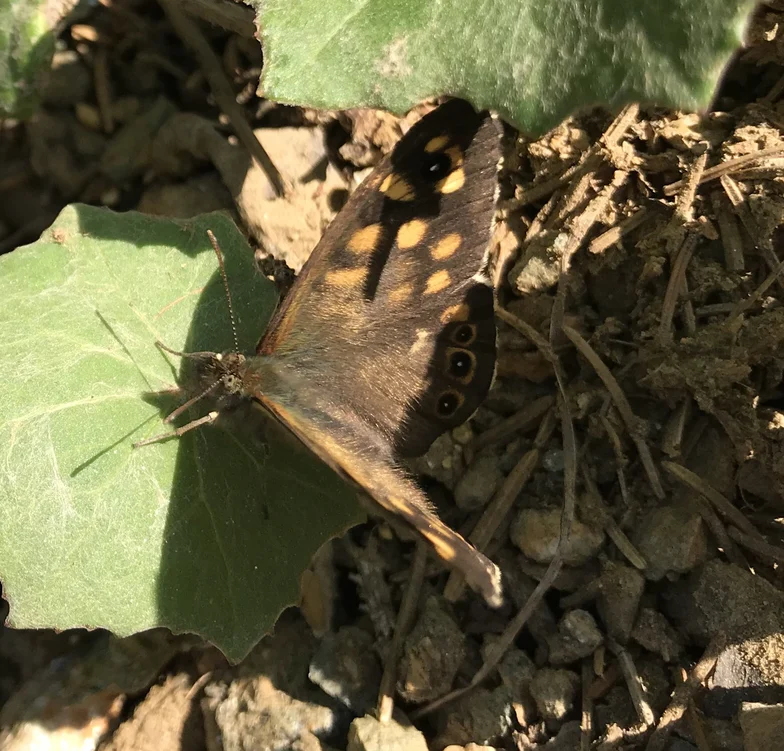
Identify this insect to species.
Pararge aegeria
